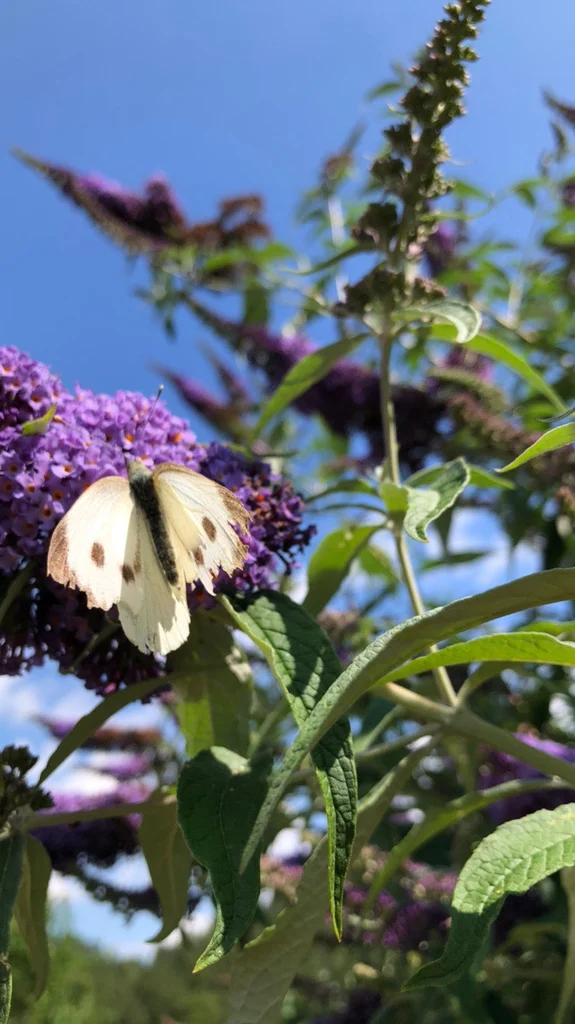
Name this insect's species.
Pieris brassicae
